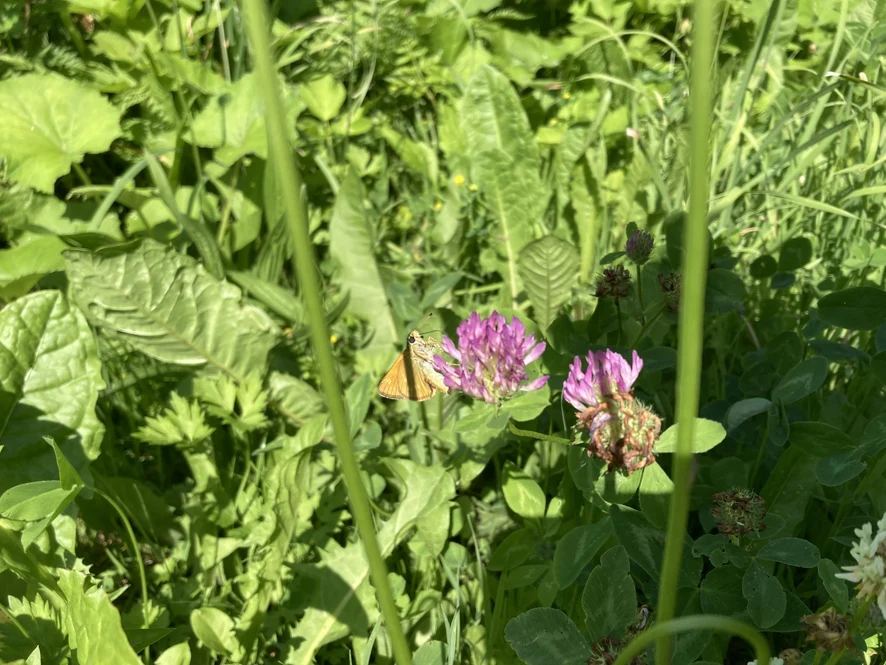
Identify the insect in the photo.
Ochlodes sylvanus (also Ochlodes venata)
